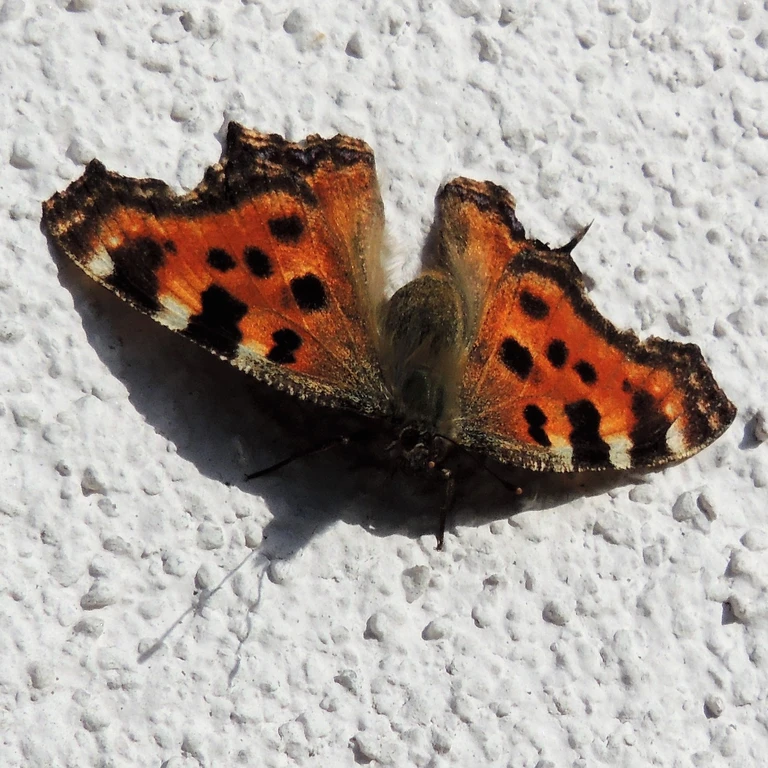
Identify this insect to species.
Nymphalis polychloros
